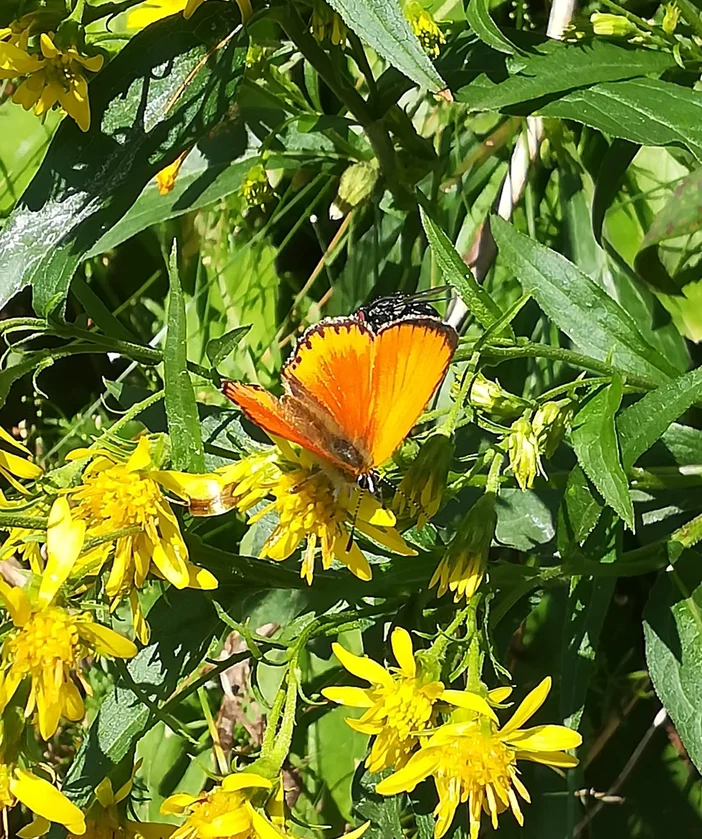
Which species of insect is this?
Lycaena virgaureae
